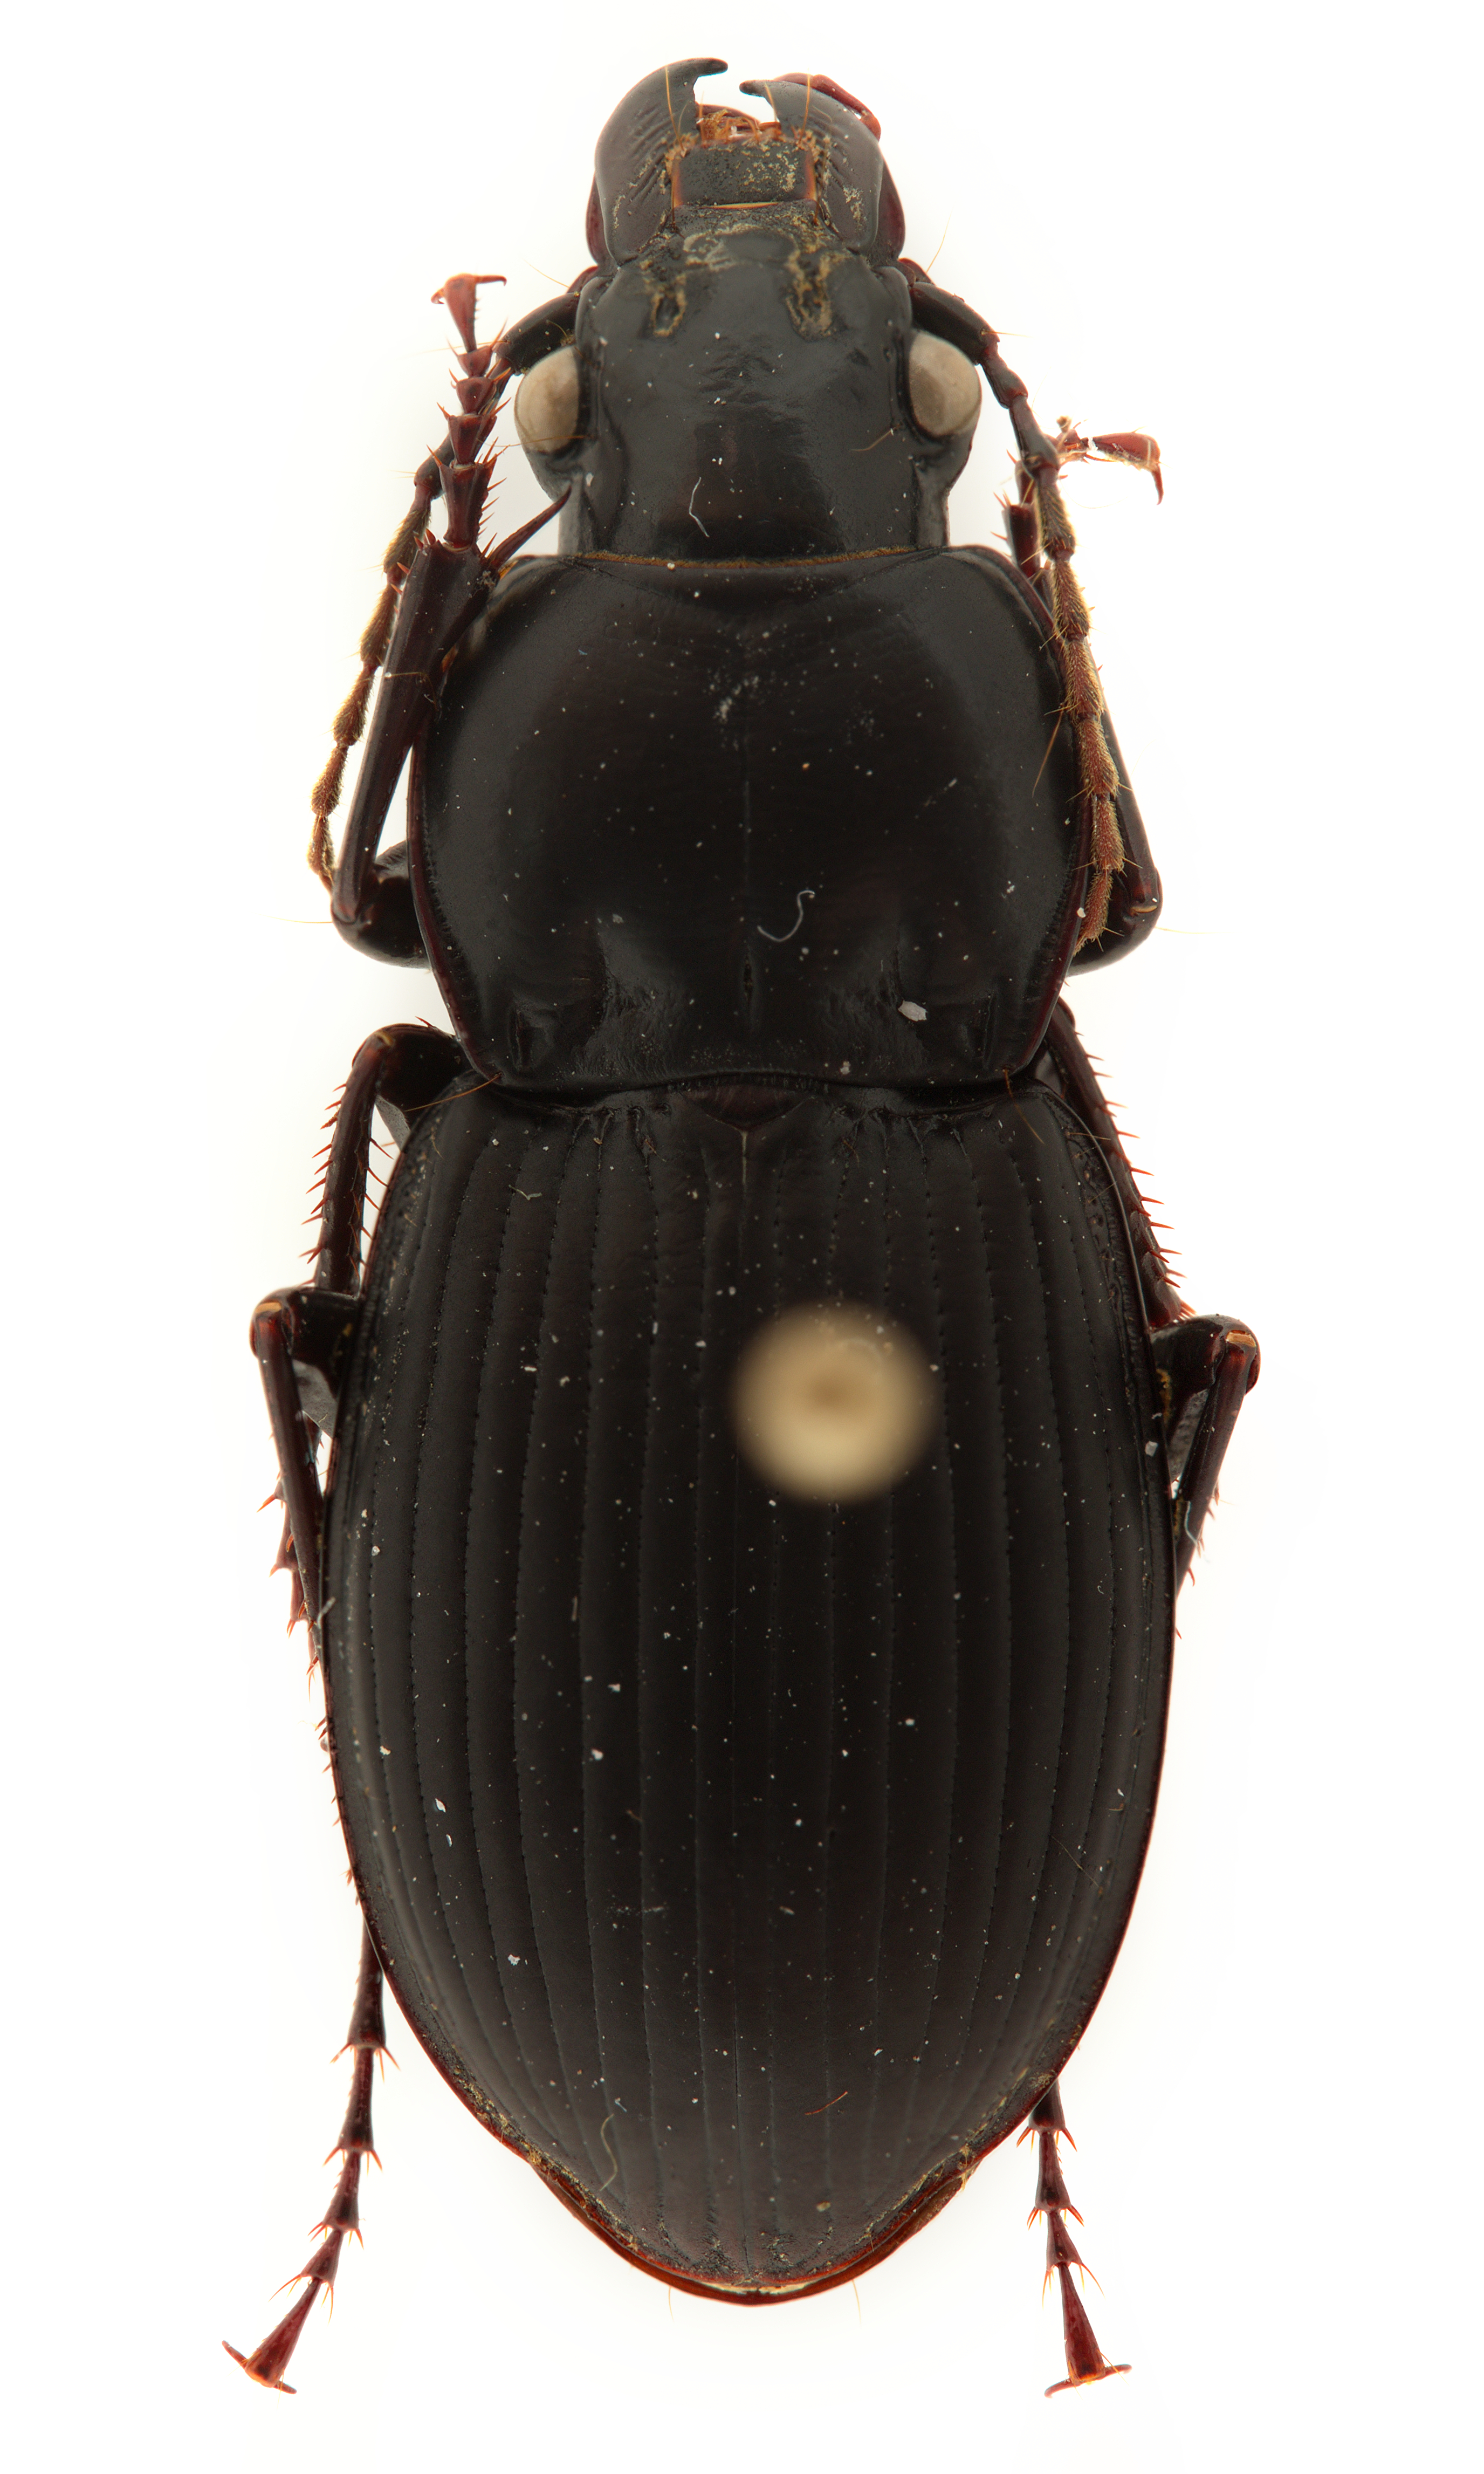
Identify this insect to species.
Cyclotrachelus sigillatus
